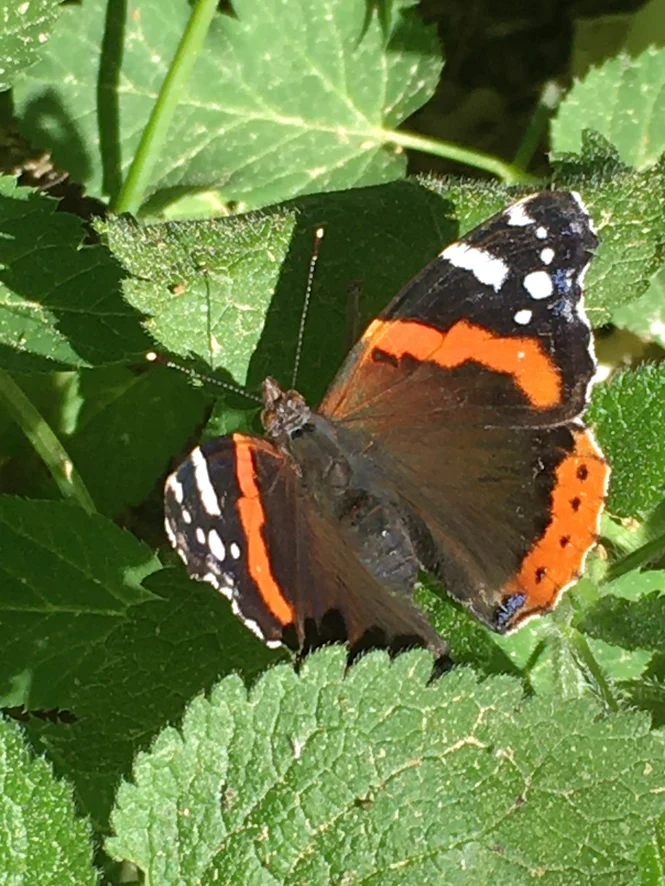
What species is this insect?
Vanessa atalanta
